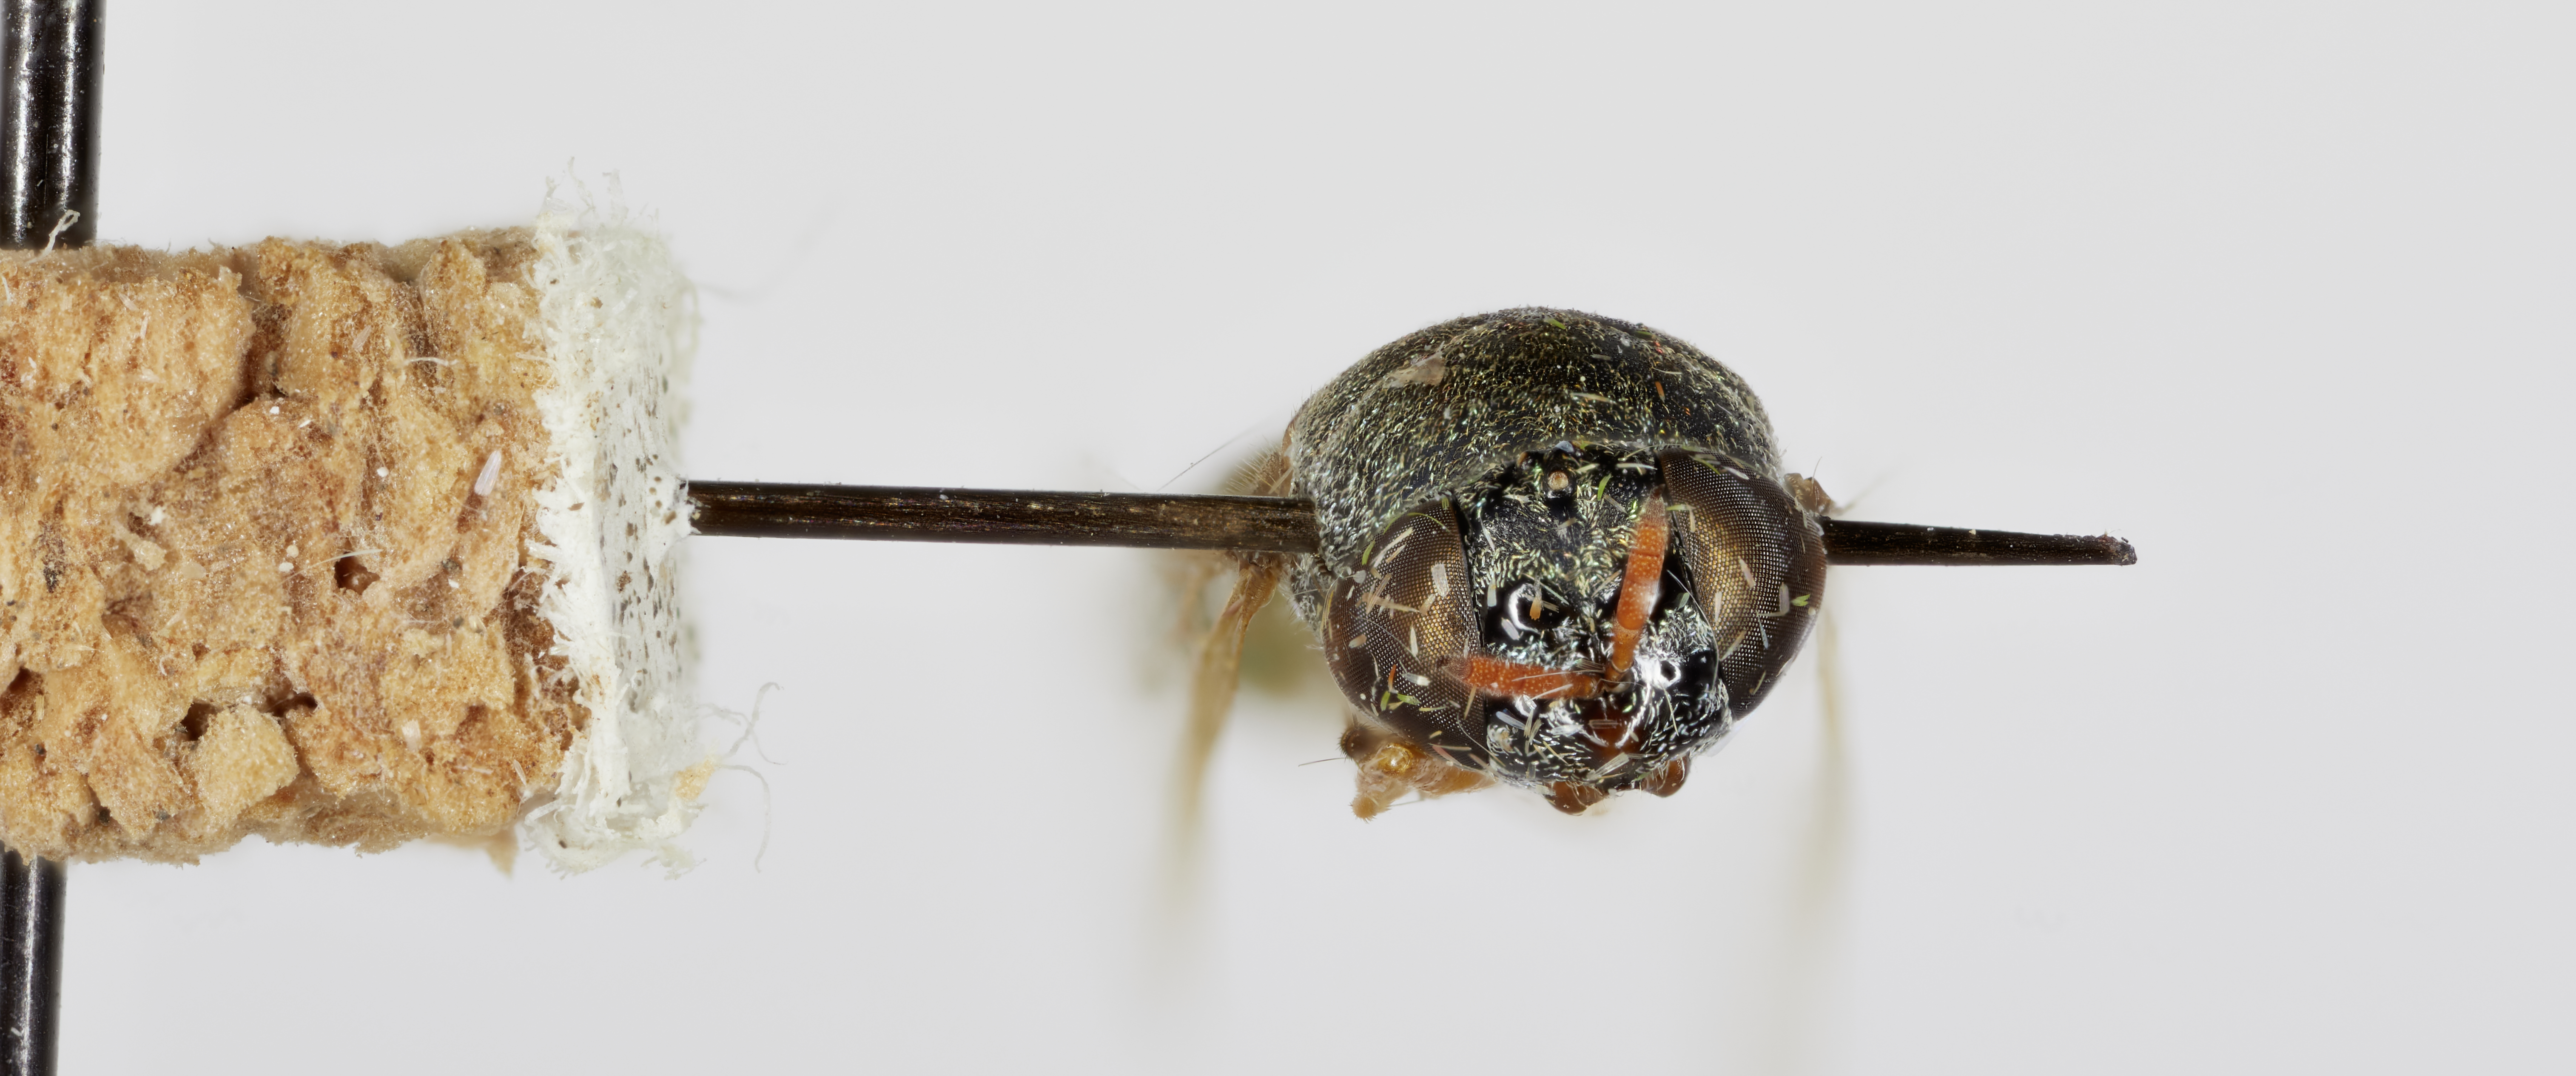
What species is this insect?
Eulalia boharti
